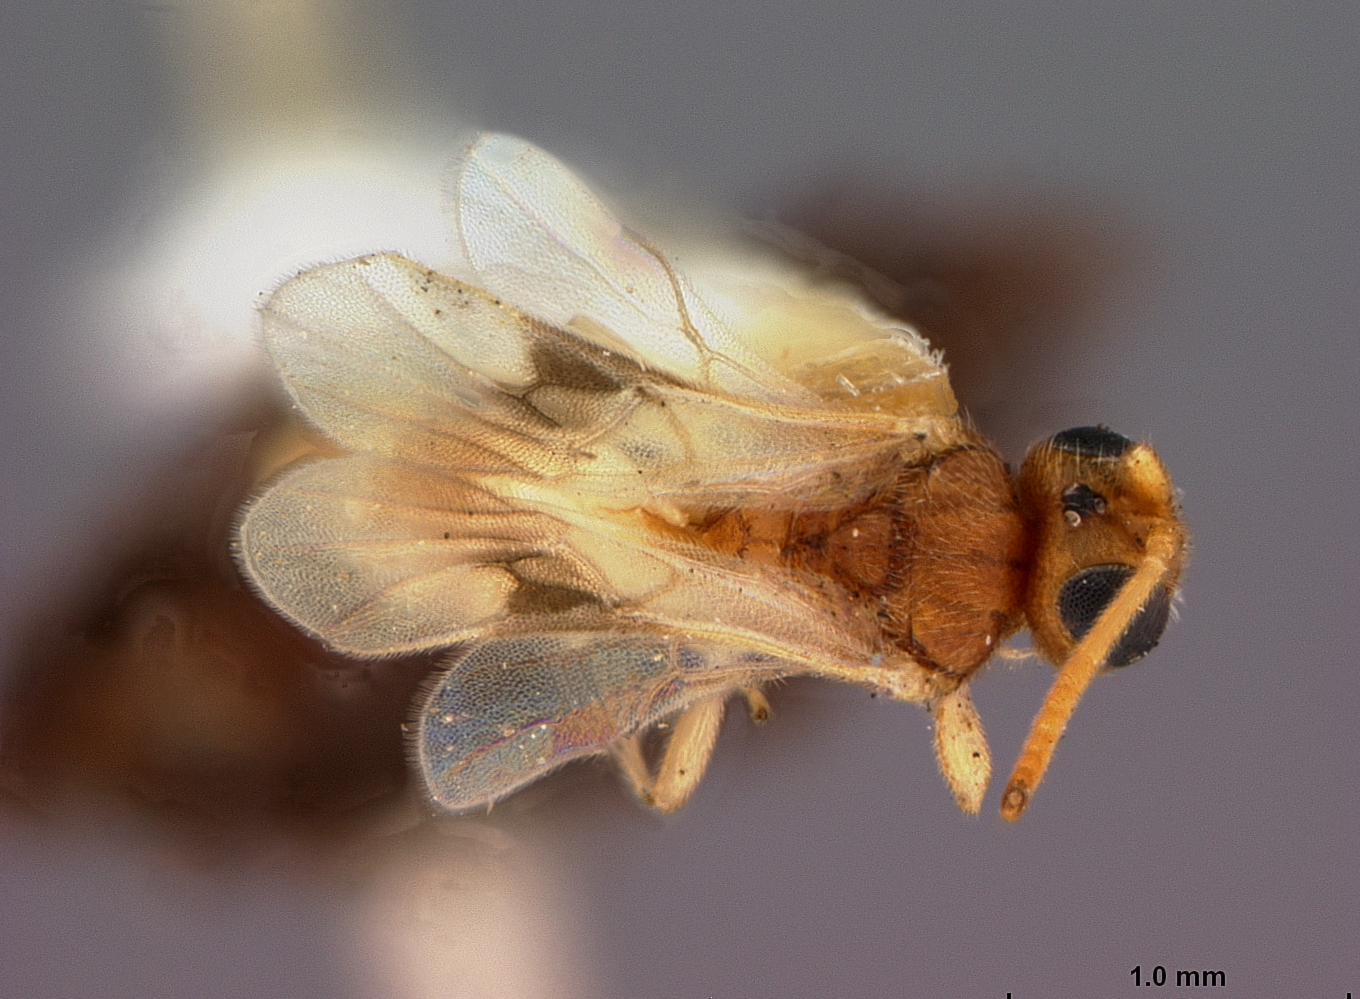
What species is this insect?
Dirrhope americana
